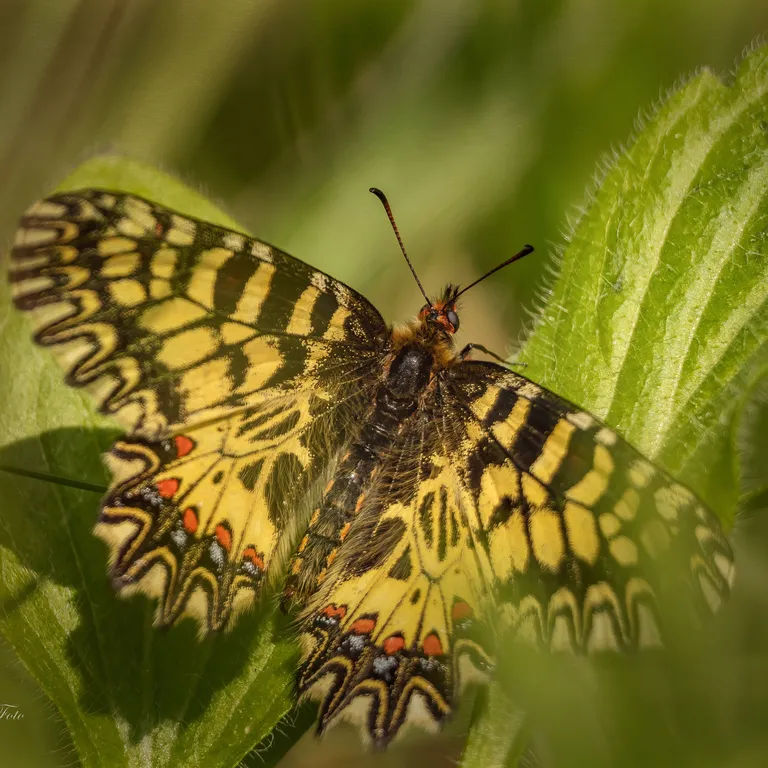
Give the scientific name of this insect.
Zerynthia polyxena
